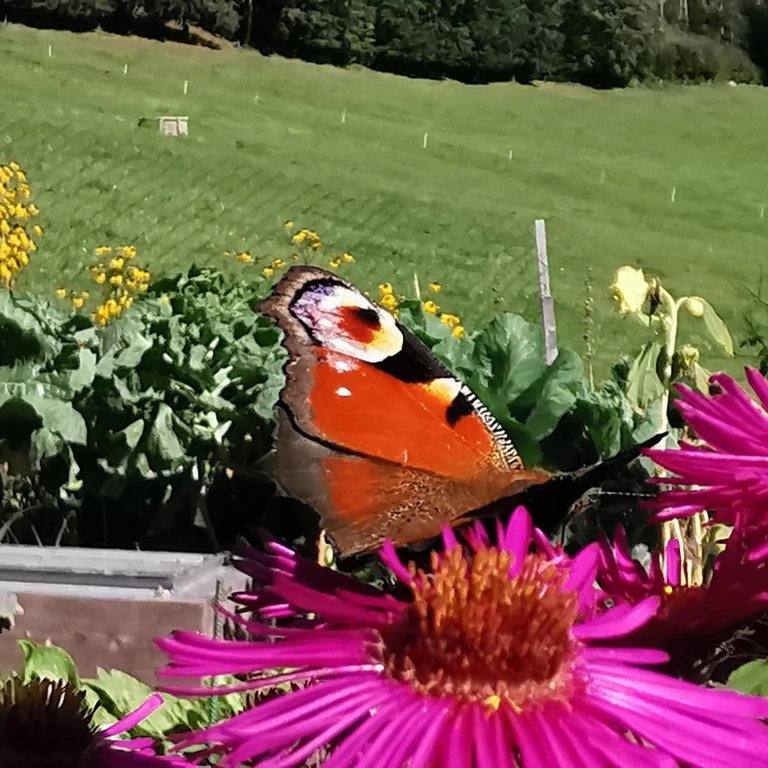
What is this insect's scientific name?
Aglais io
